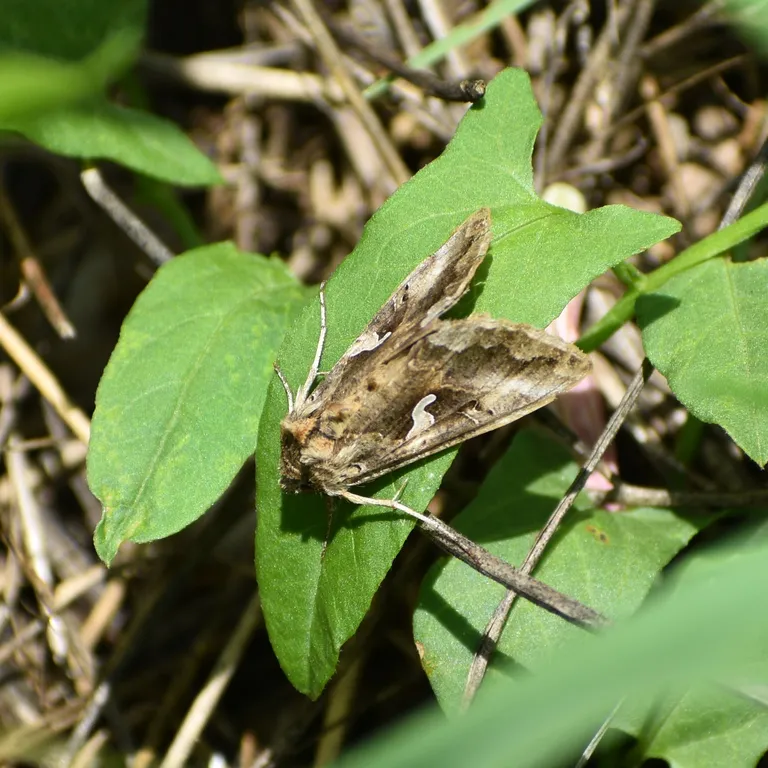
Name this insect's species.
Autographa gamma
